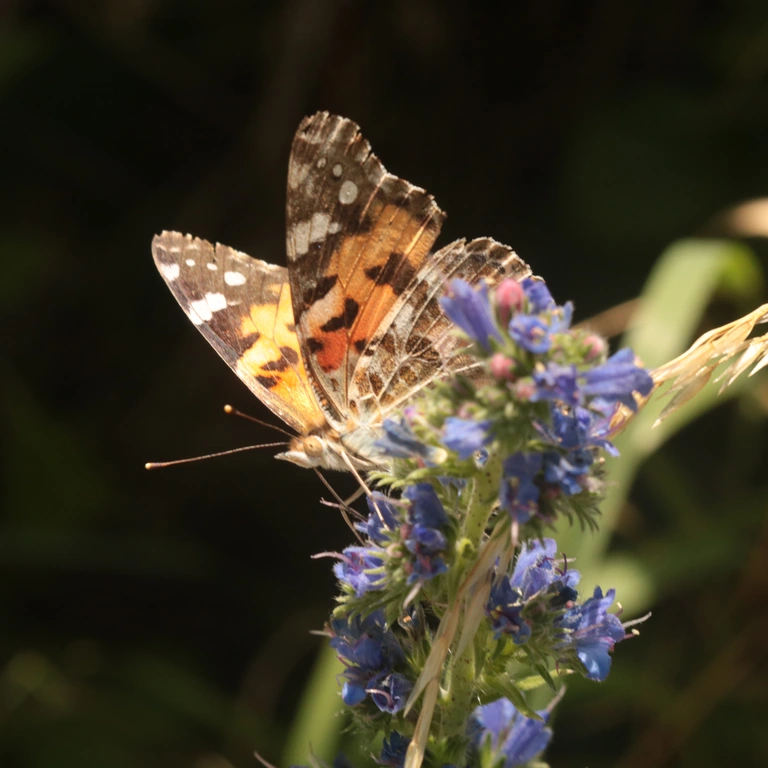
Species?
Vanessa cardui
